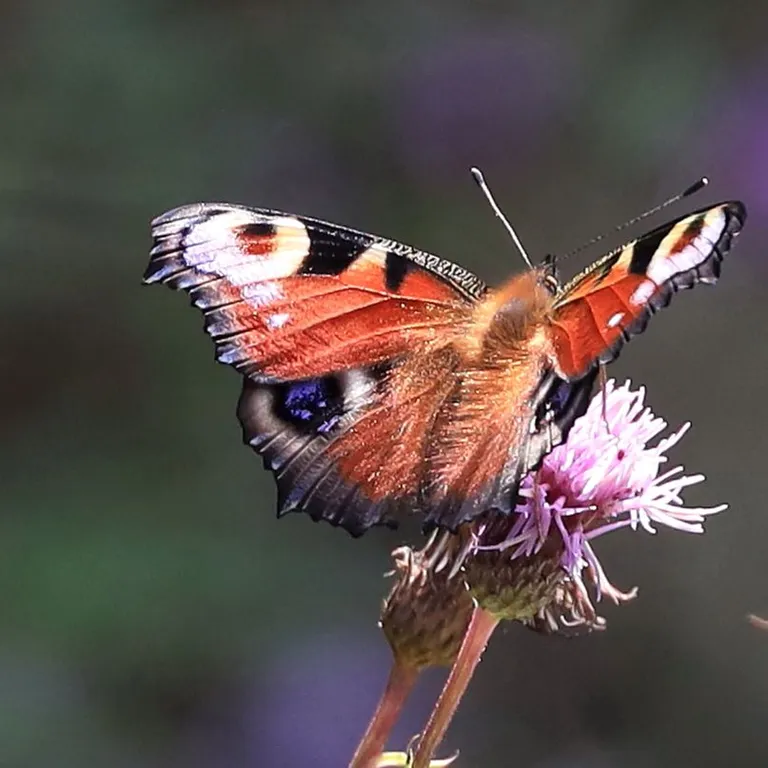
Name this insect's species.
Aglais io
